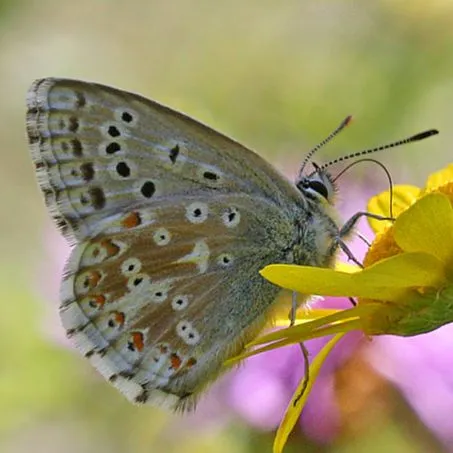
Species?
Lysandra coridon
